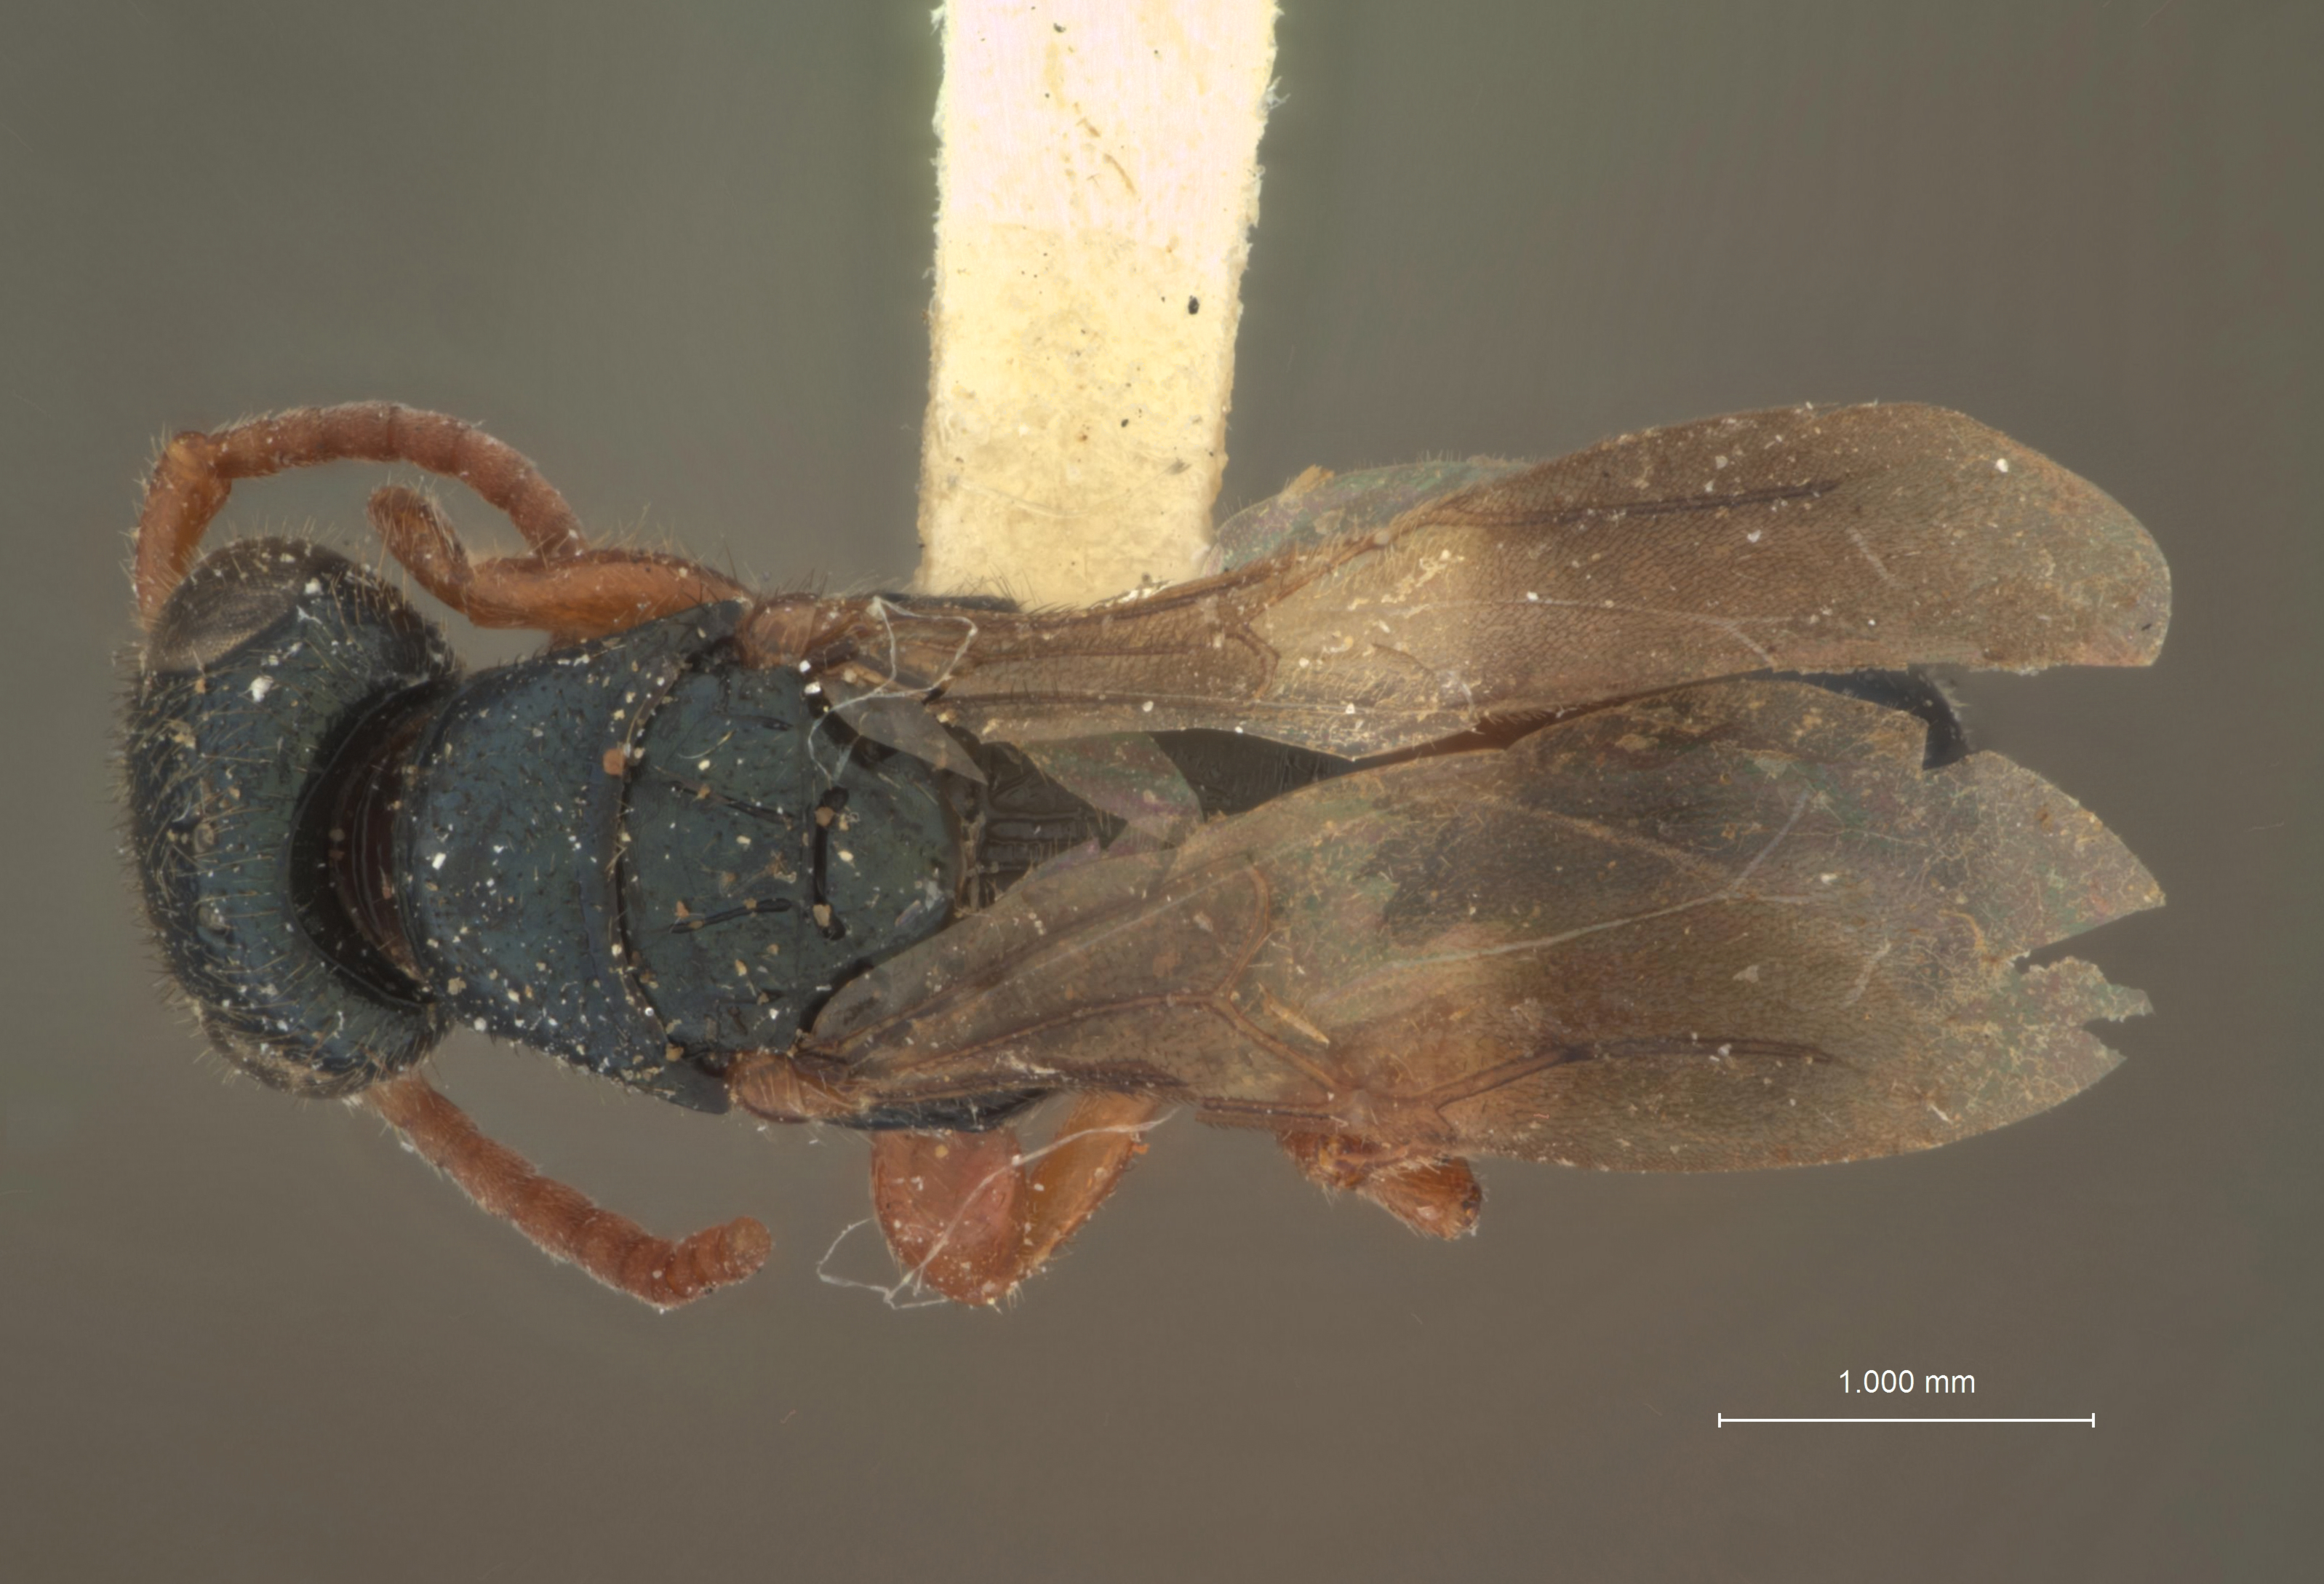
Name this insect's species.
Anisepyris bakeri
